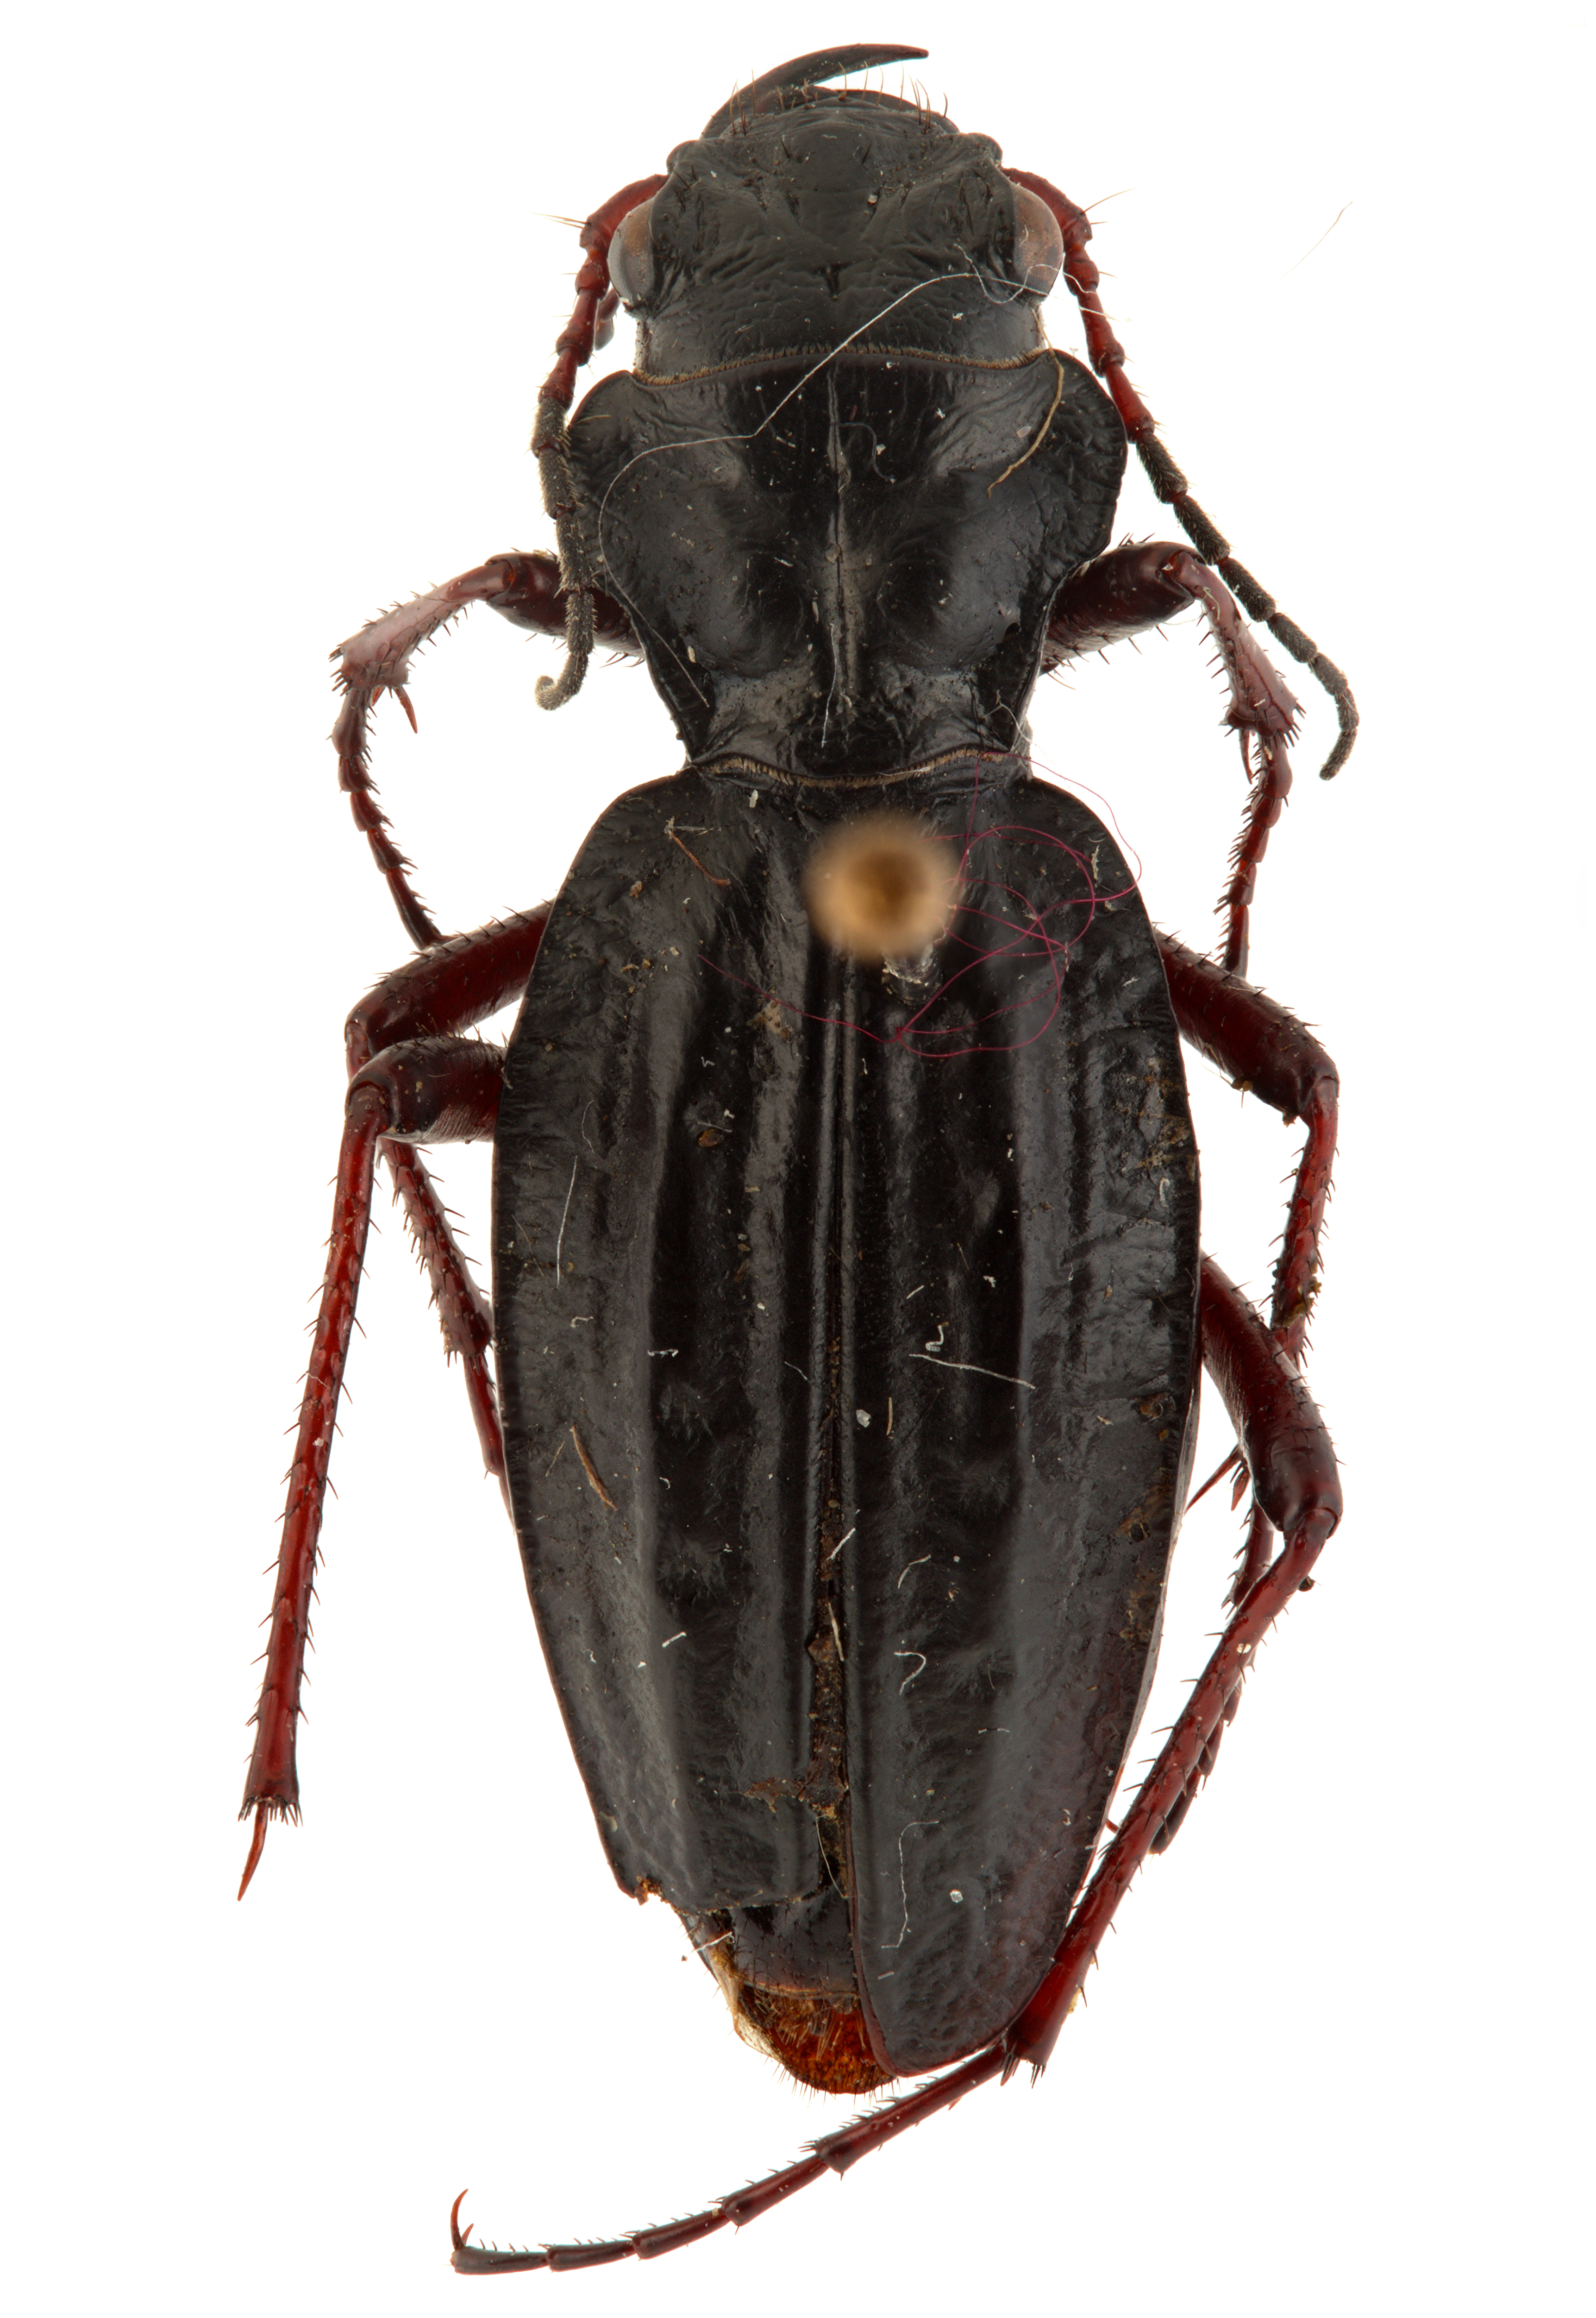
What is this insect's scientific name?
Picnochile fallaciosa
